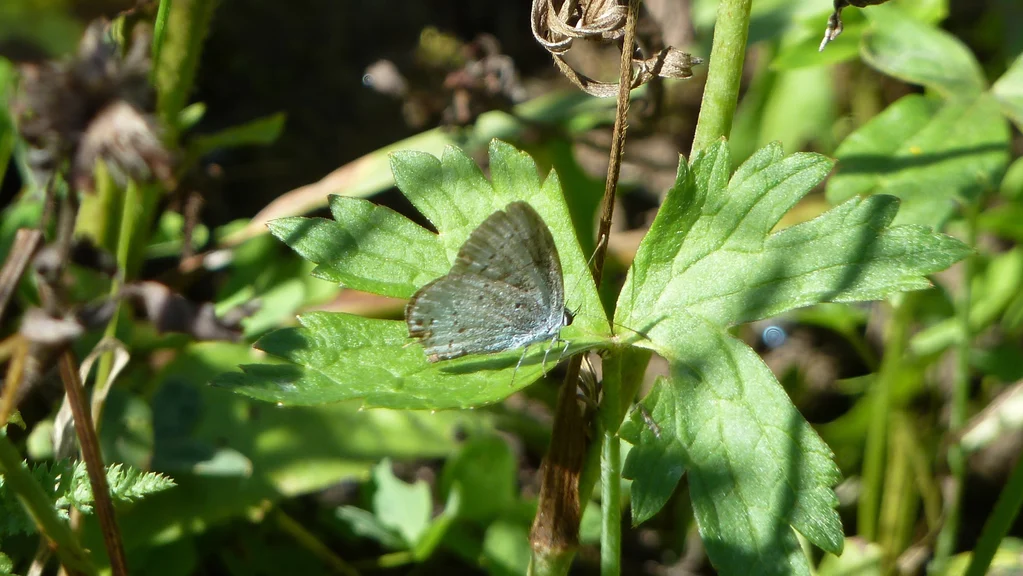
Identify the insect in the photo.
Cupido argiades (also Elkalyce argiades)
